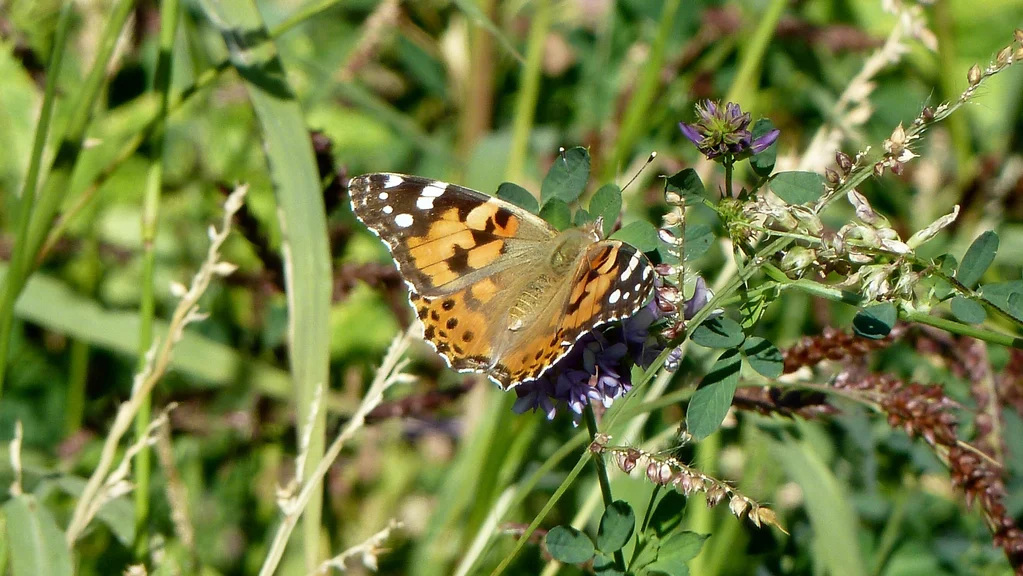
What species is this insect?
Vanessa cardui
